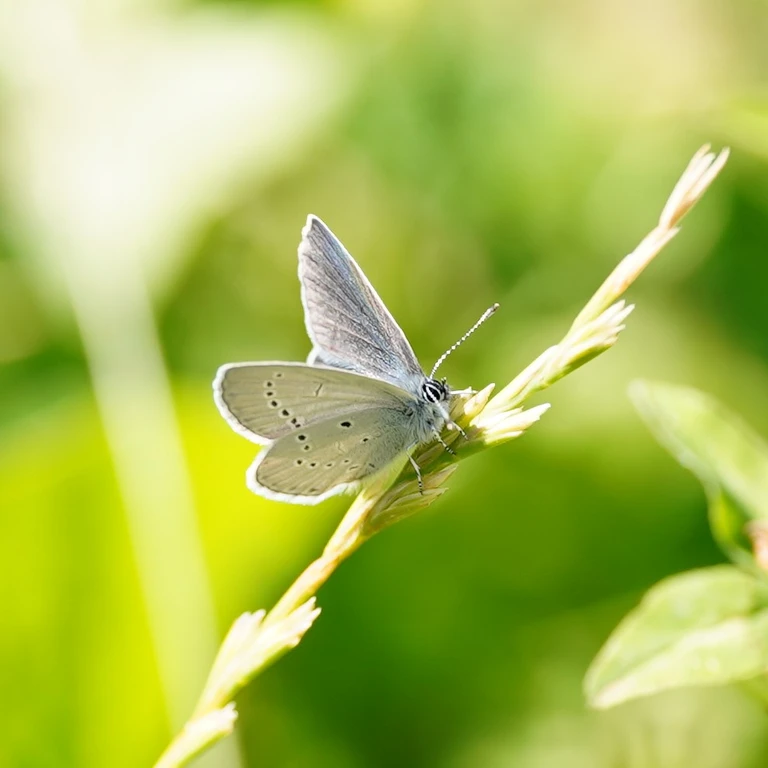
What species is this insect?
Cupido minimus
